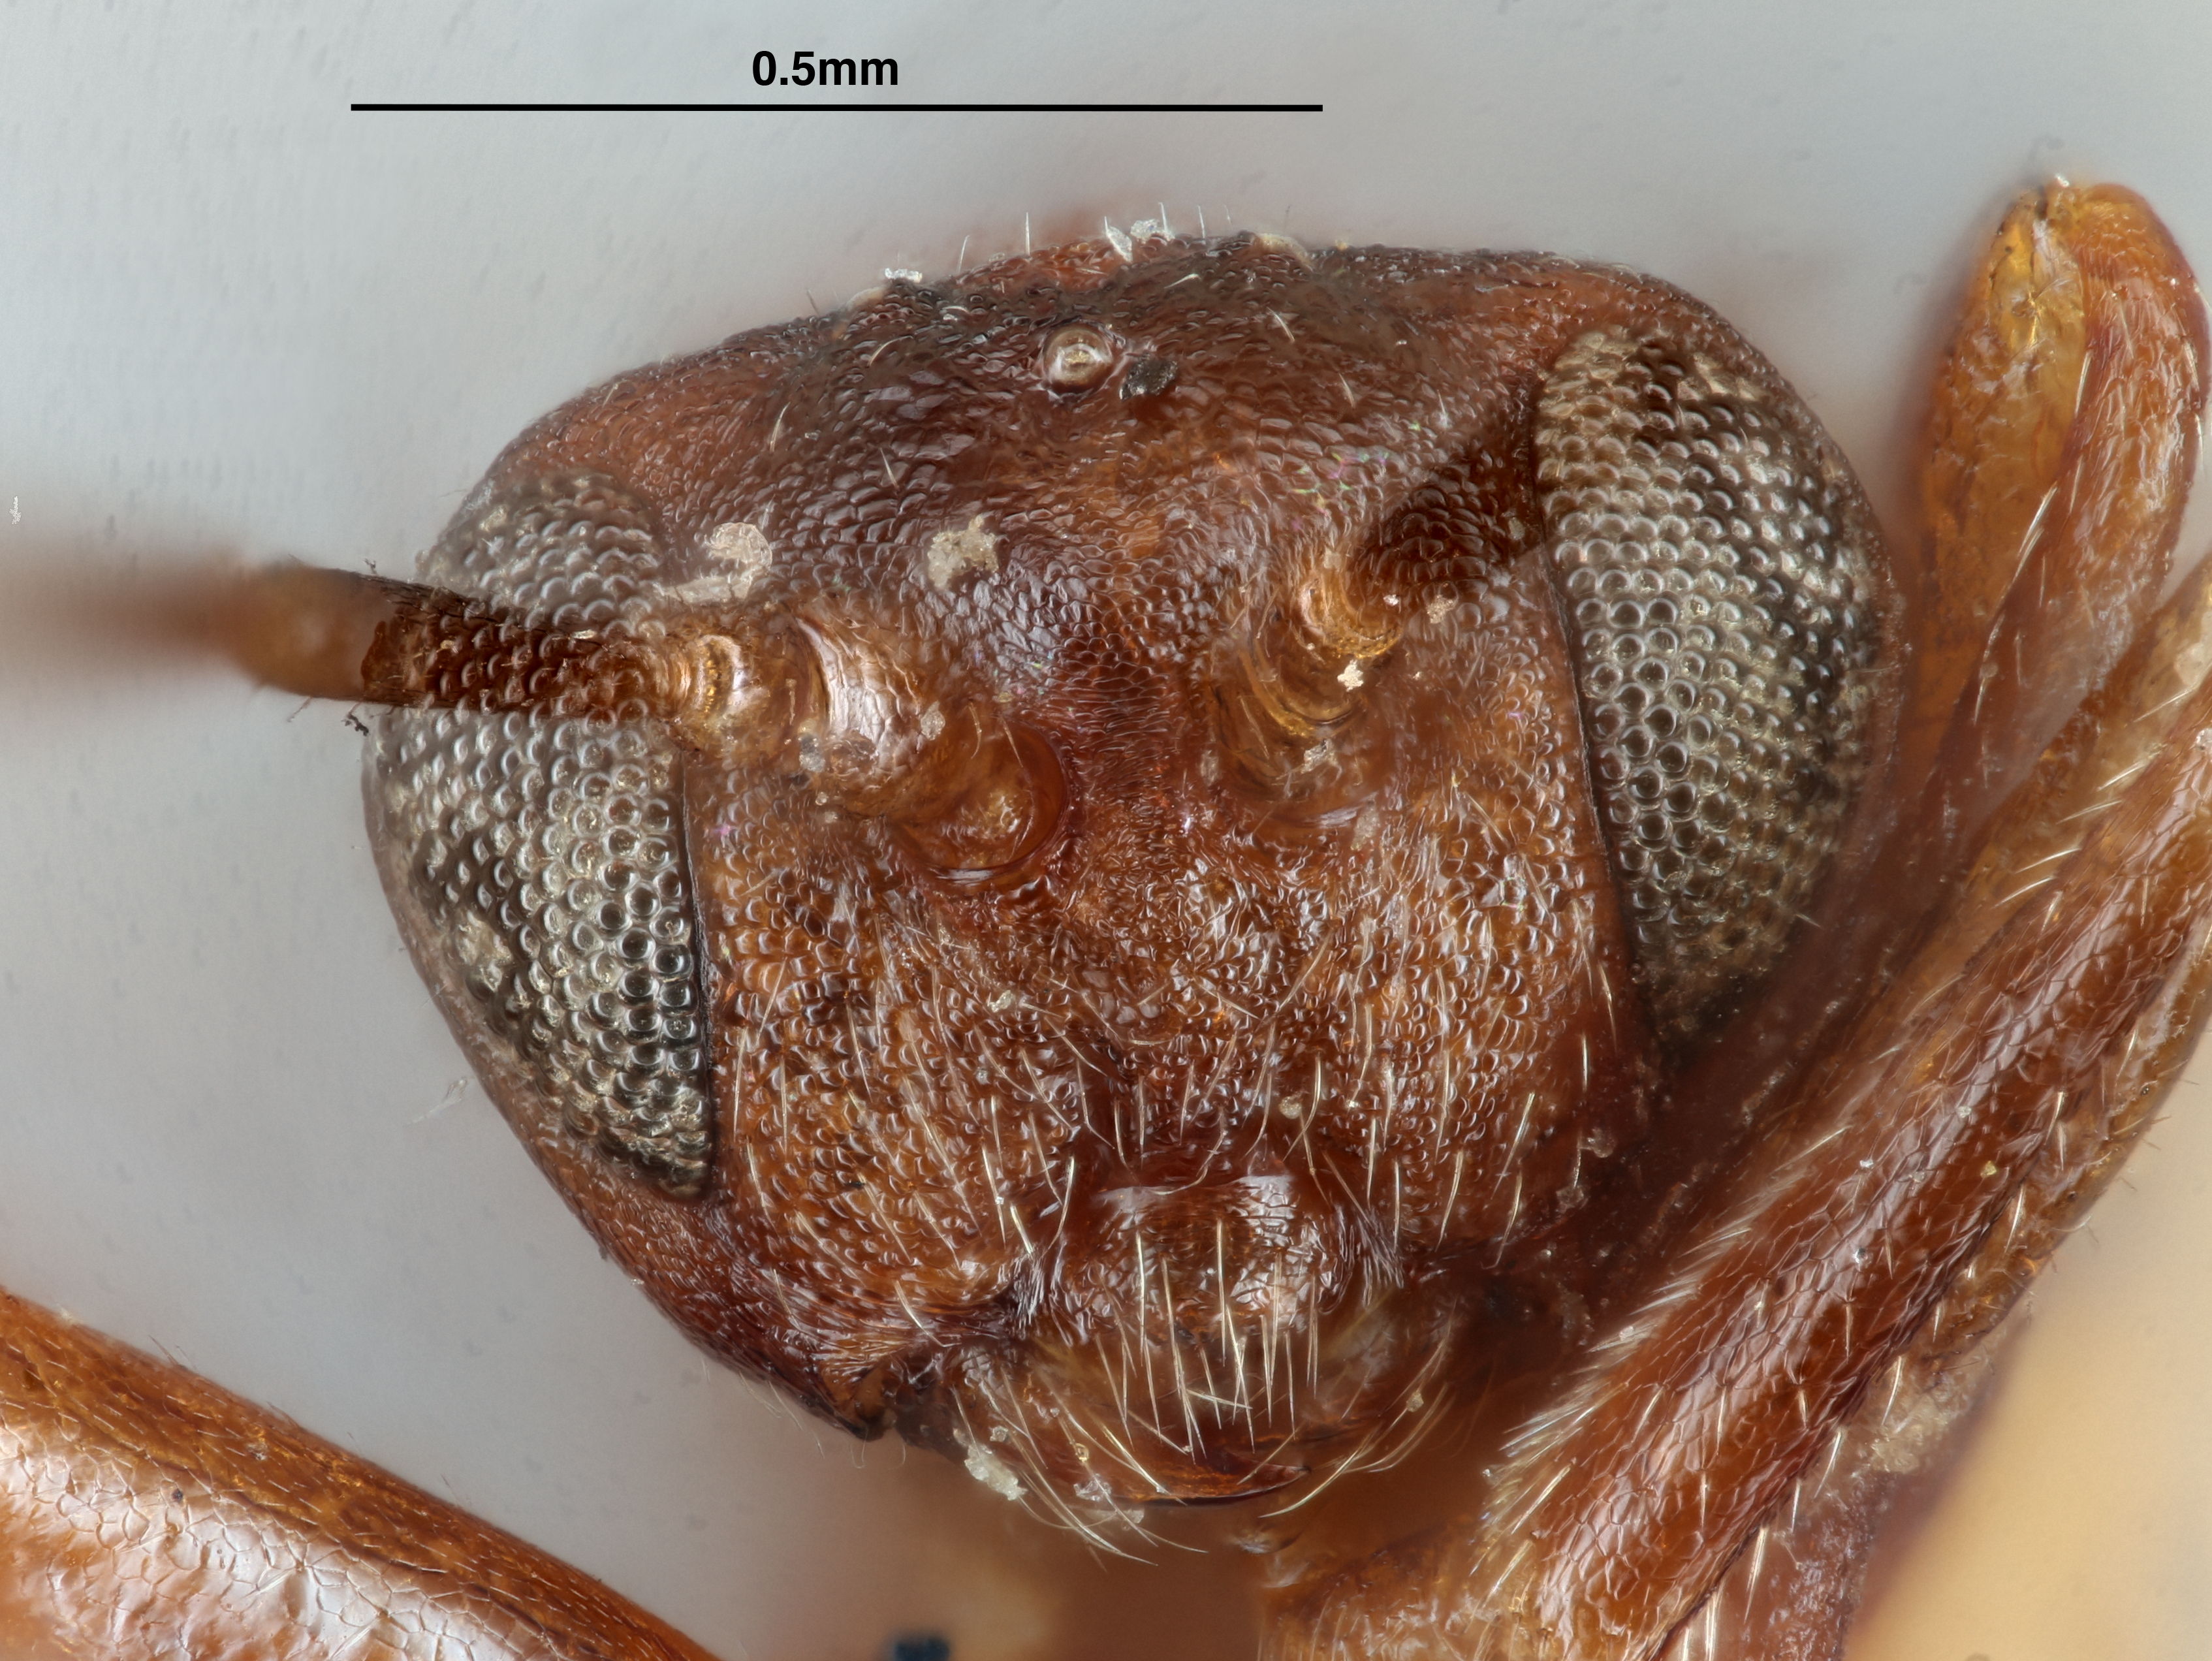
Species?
Zopheroteras sphaerula
